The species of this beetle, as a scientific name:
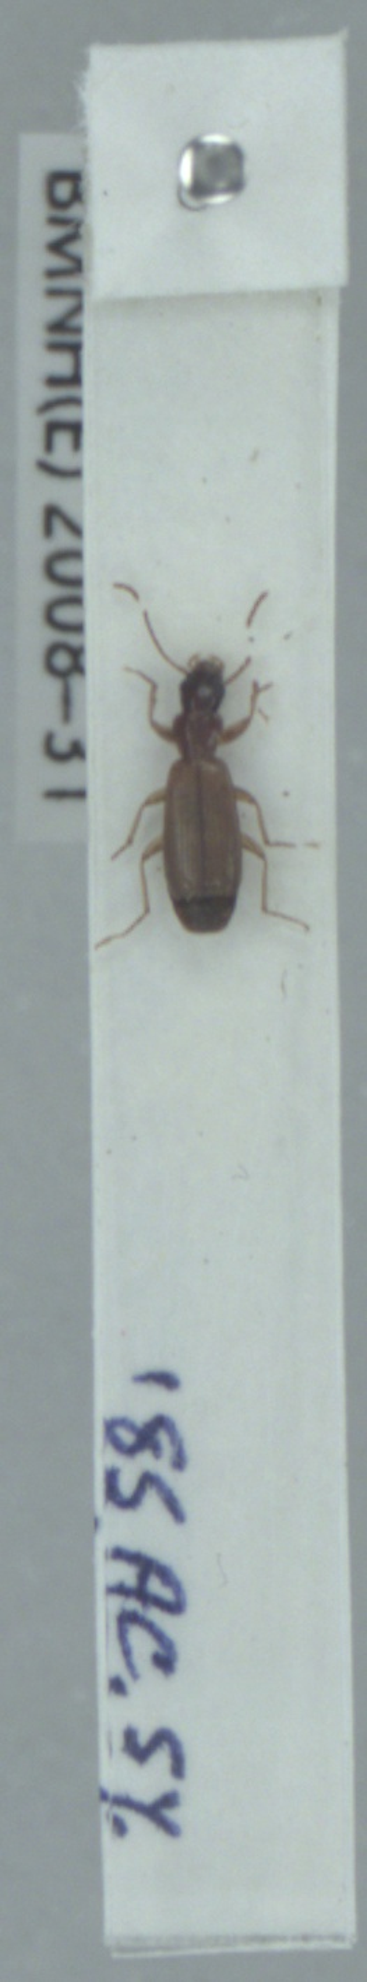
Paradromius linearis
